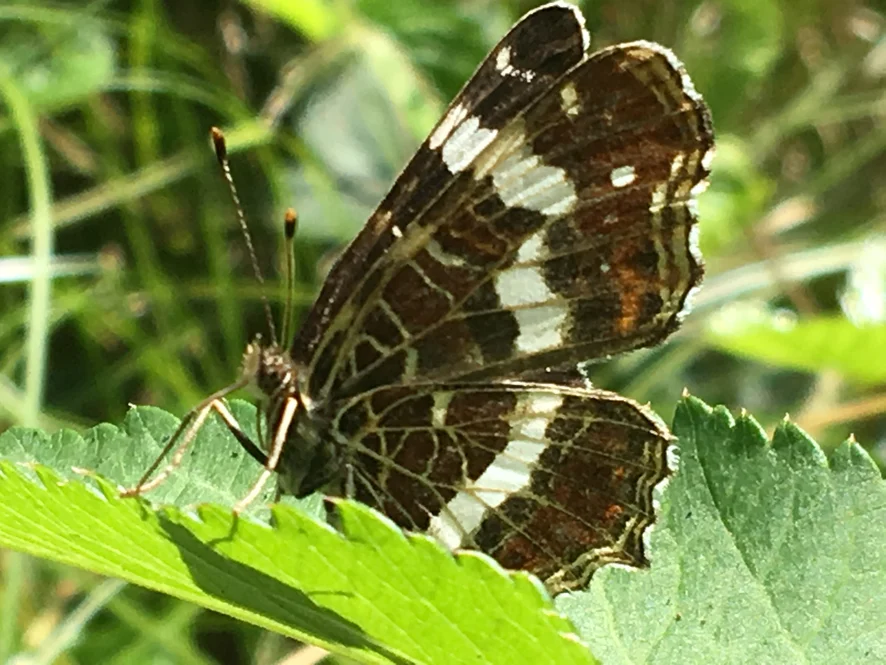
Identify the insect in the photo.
Araschnia levana
